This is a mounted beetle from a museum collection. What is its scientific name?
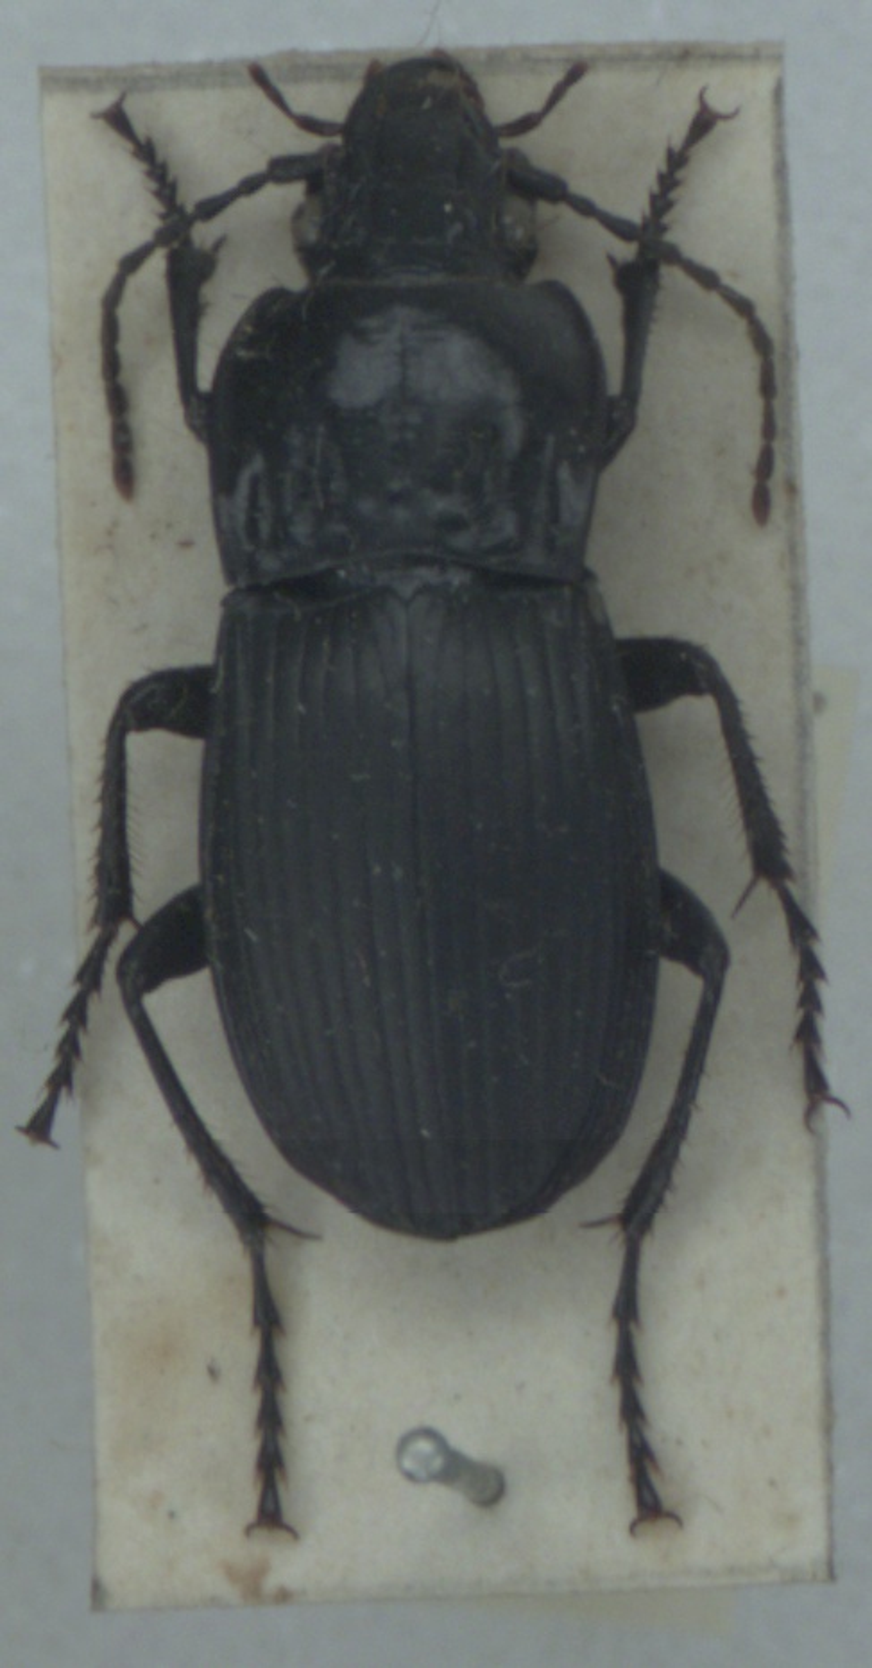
Abax parallelepipedus
